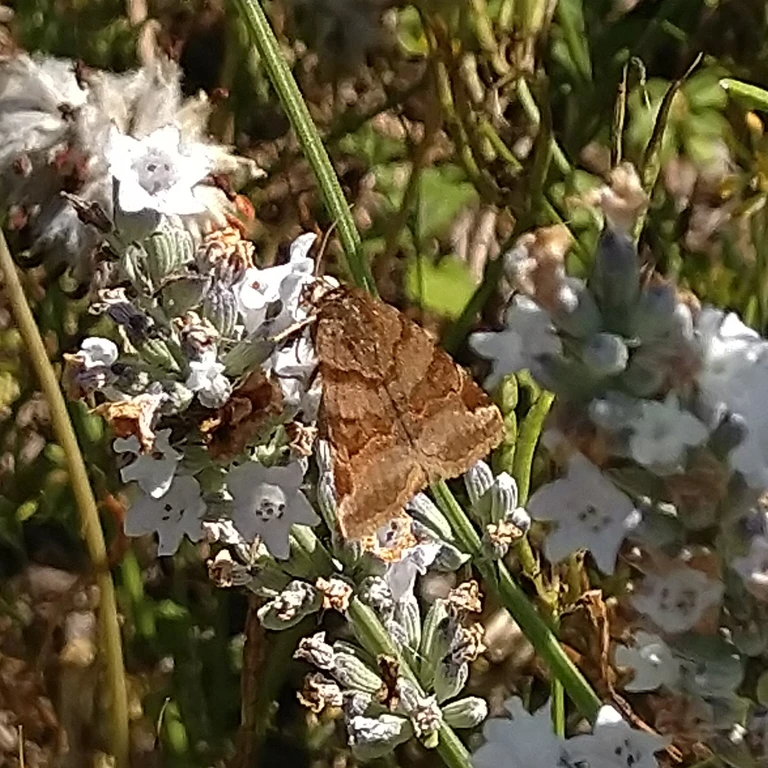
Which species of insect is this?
Euclidia glyphica
